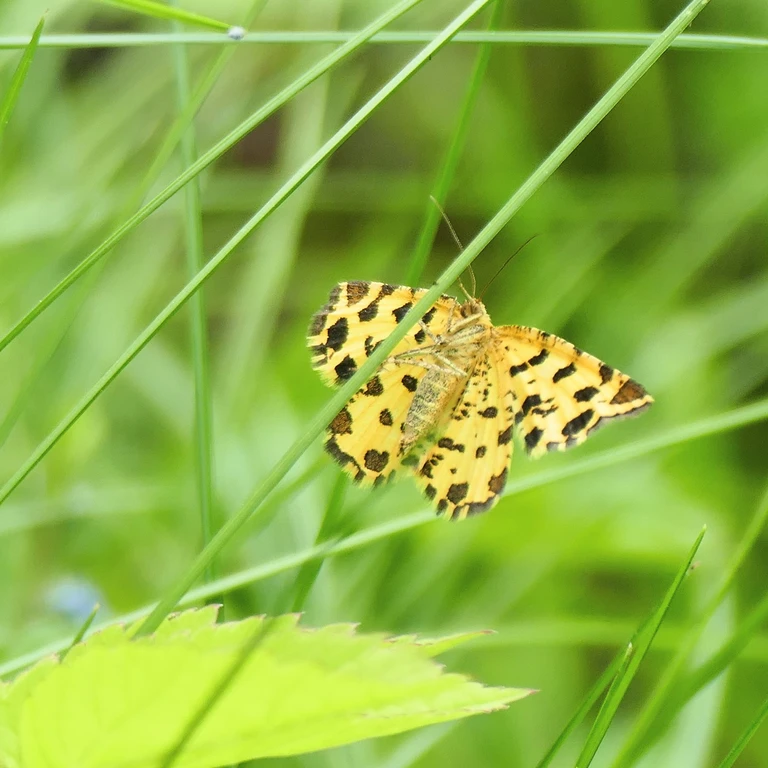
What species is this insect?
Pseudopanthera macularia
